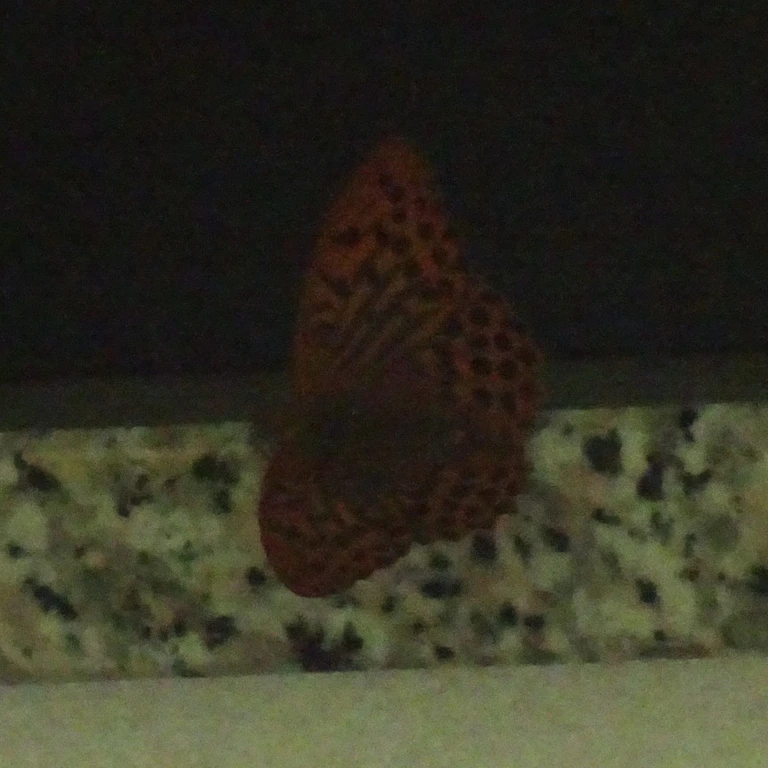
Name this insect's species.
Argynnis paphia
